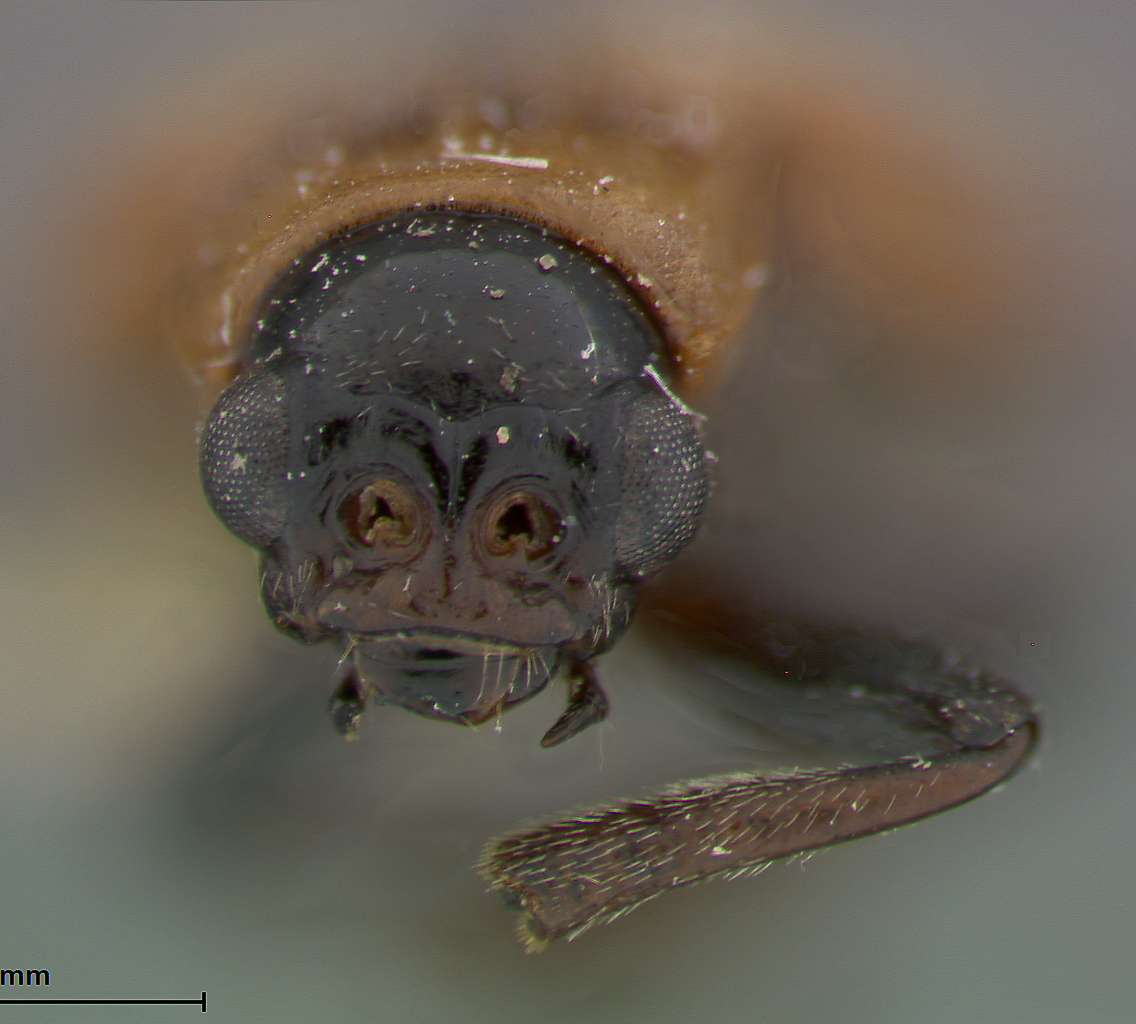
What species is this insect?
Luperodes californicus
